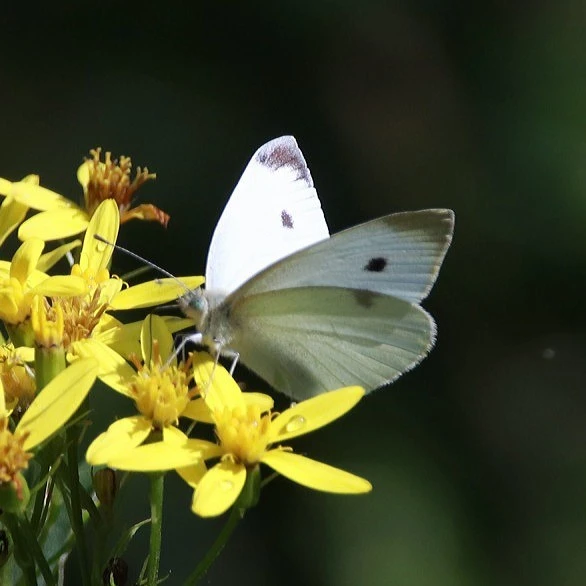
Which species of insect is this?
Pieris rapae
